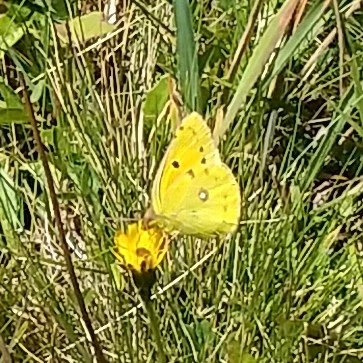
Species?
Colias croceus
